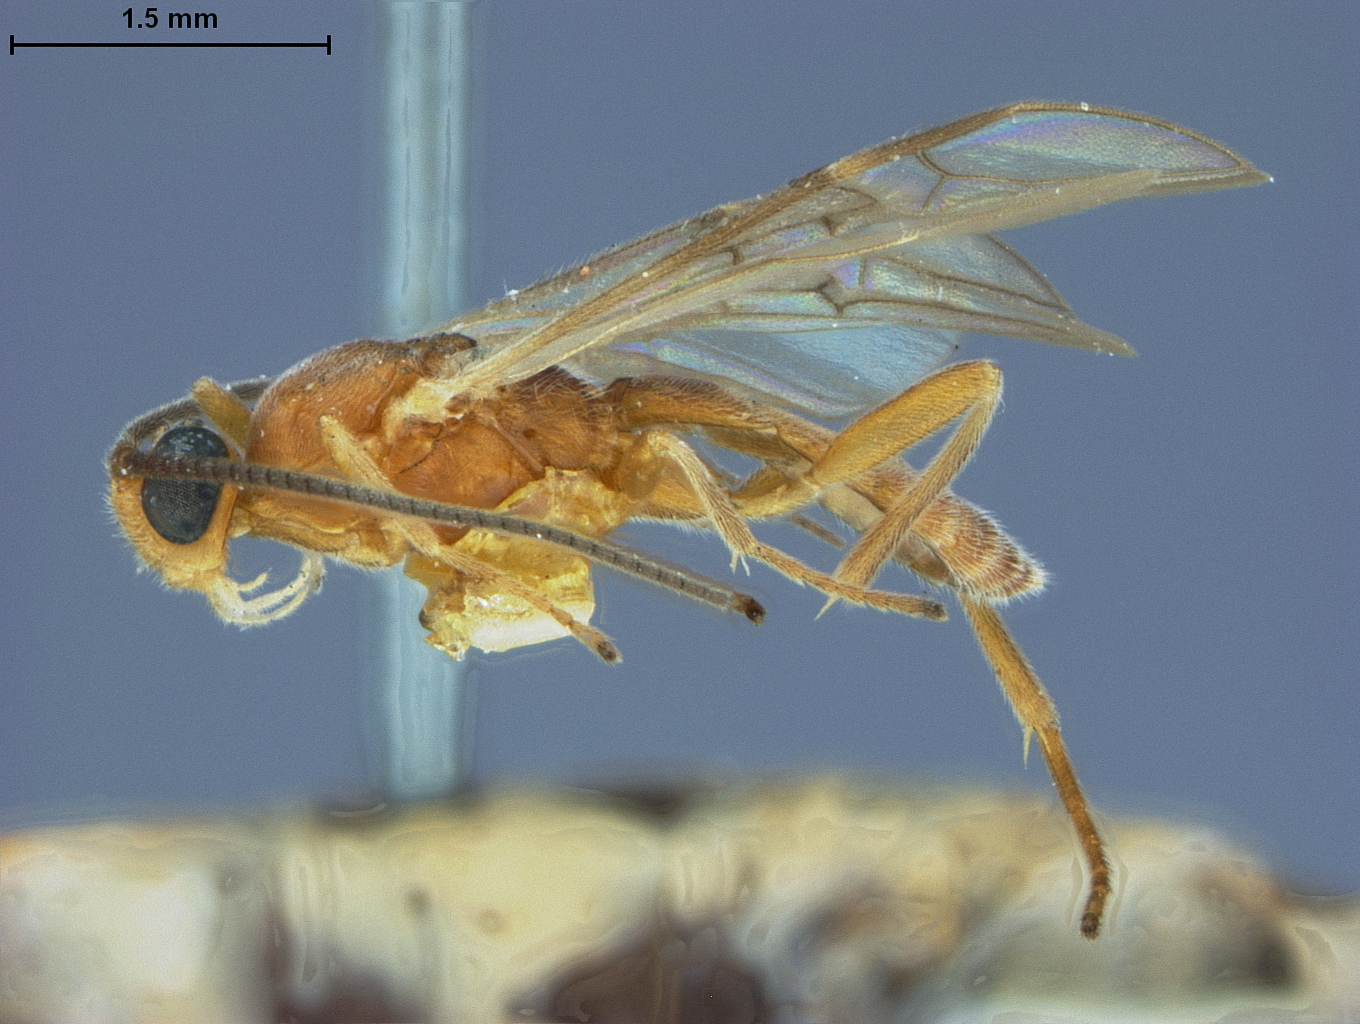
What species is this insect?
Rhogas simillimus
